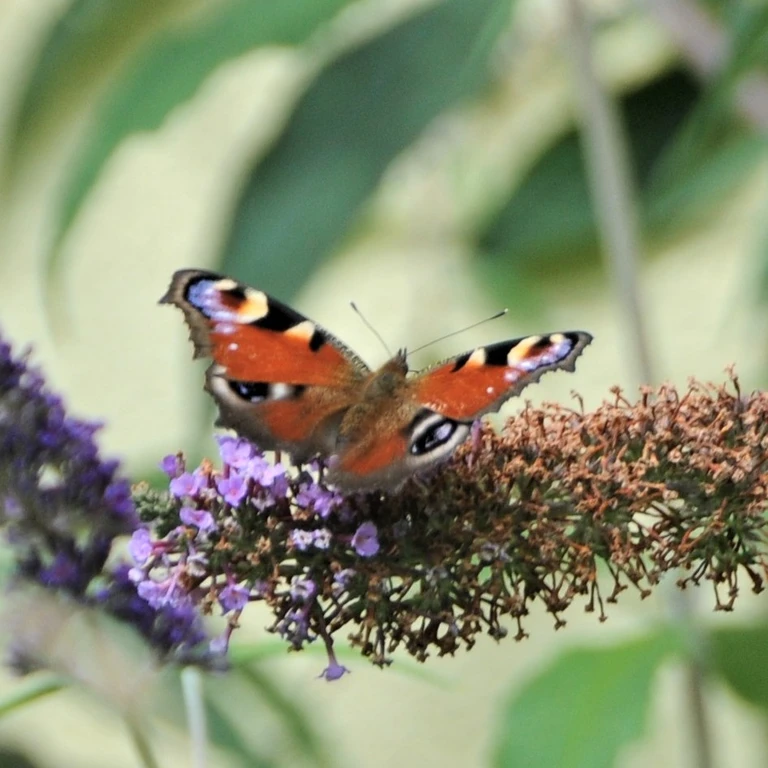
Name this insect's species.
Aglais io
